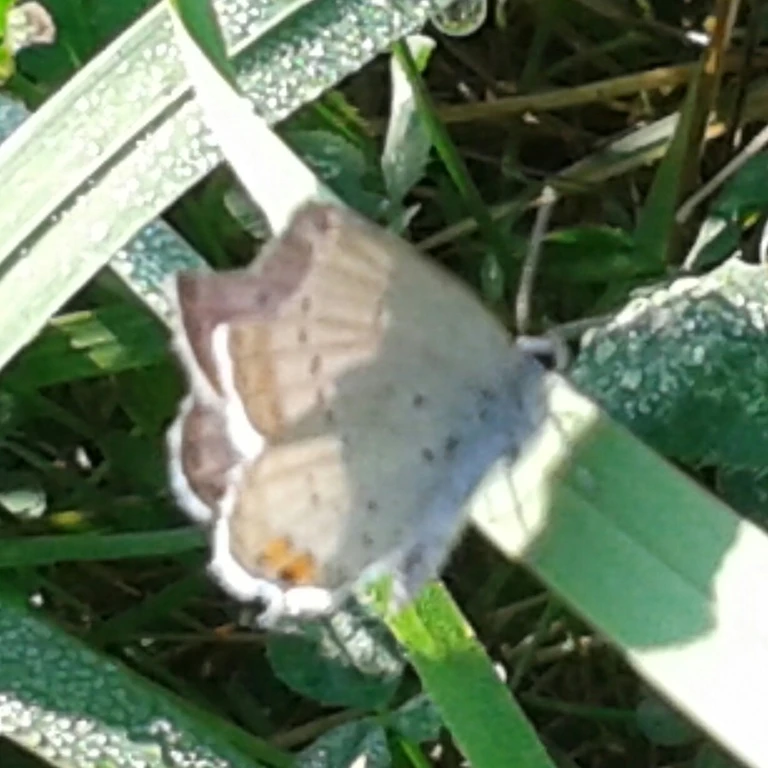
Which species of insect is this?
Cupido argiades (also Elkalyce argiades)
